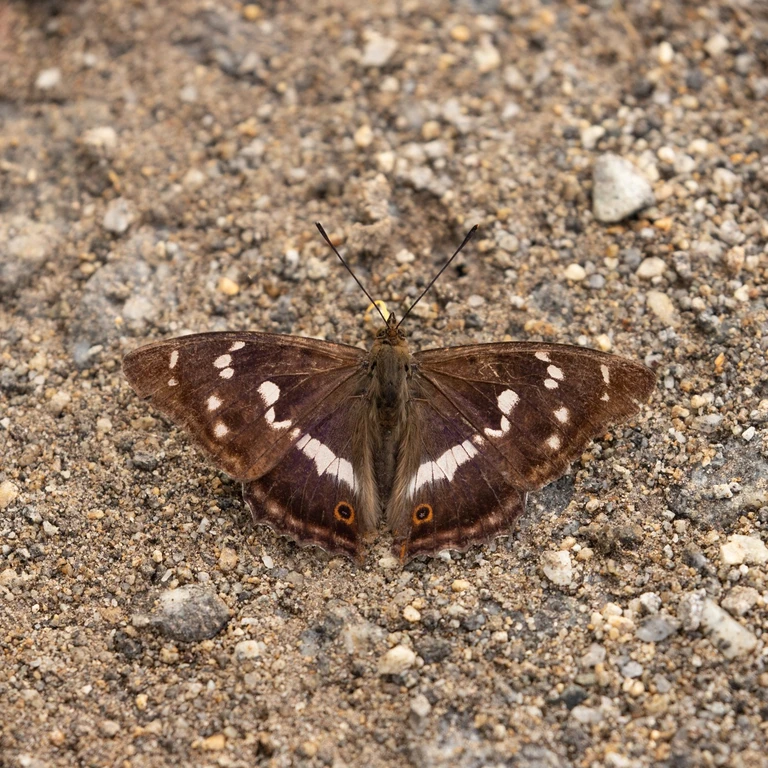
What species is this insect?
Apatura iris
